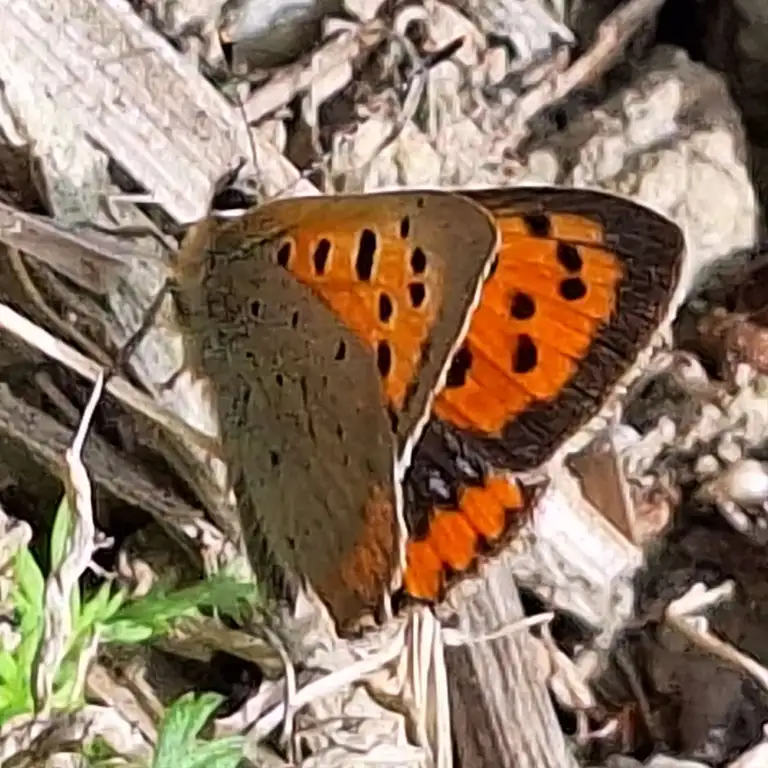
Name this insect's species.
Lycaena phlaeas
